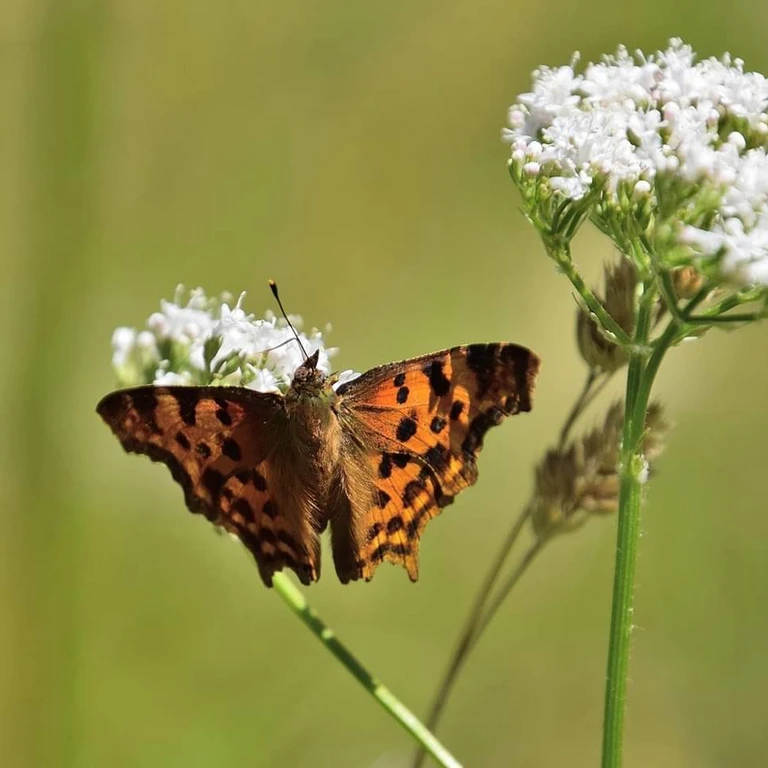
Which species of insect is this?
Polygonia c-album
